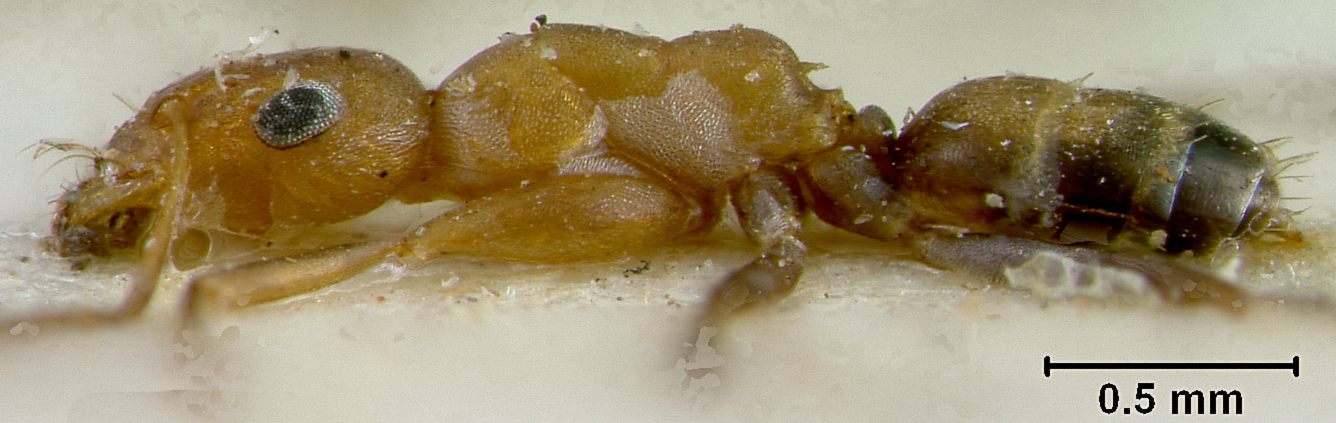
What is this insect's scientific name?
Plagiolepis deceptor
